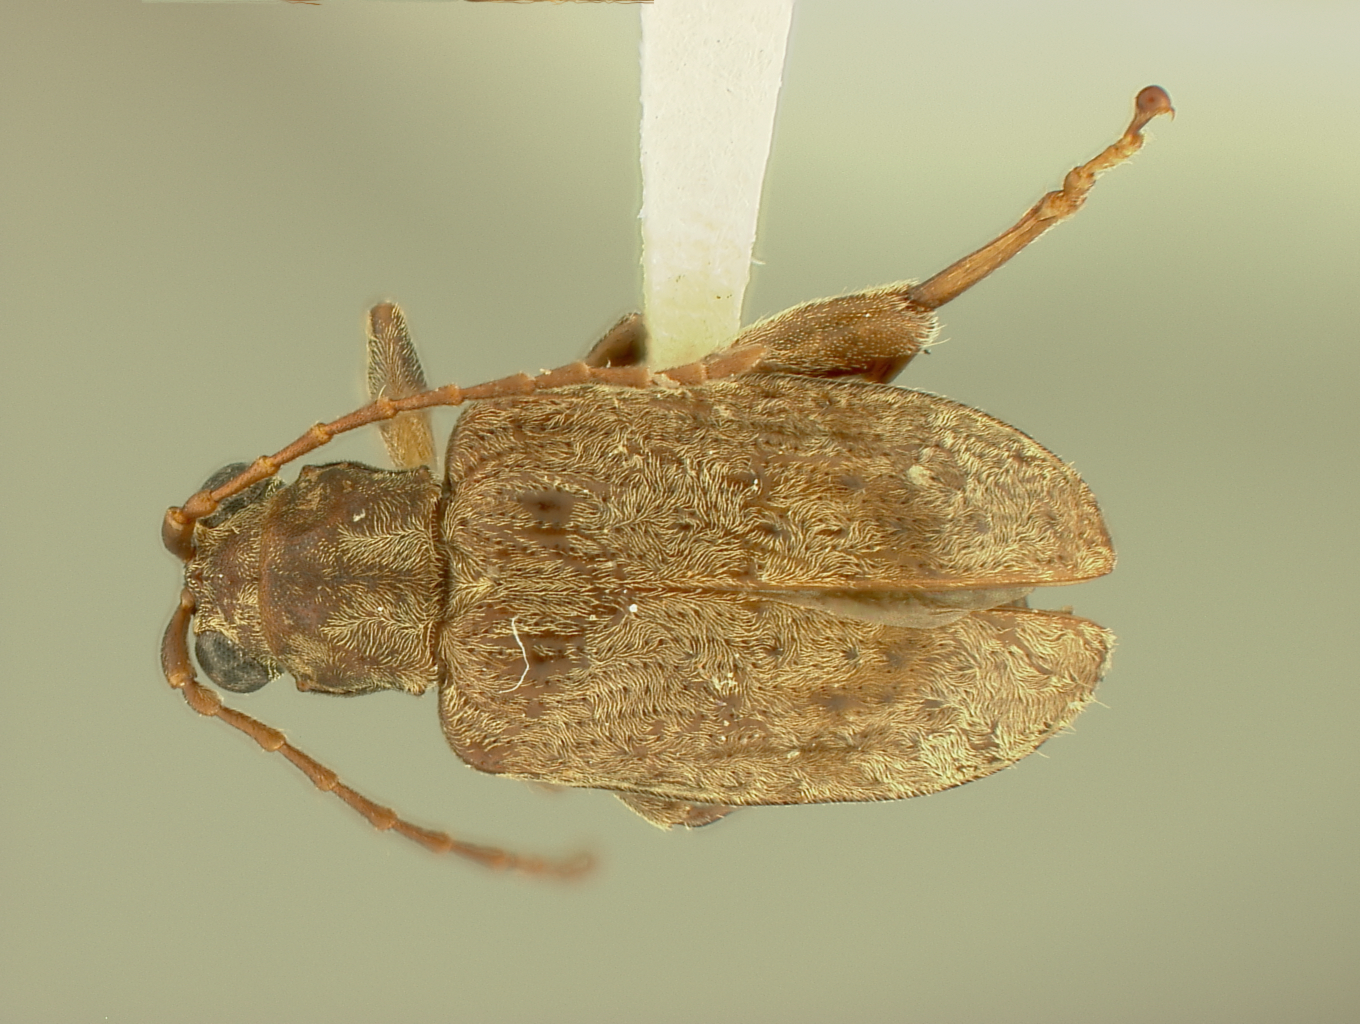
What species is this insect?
Hadropoda eugeniae
